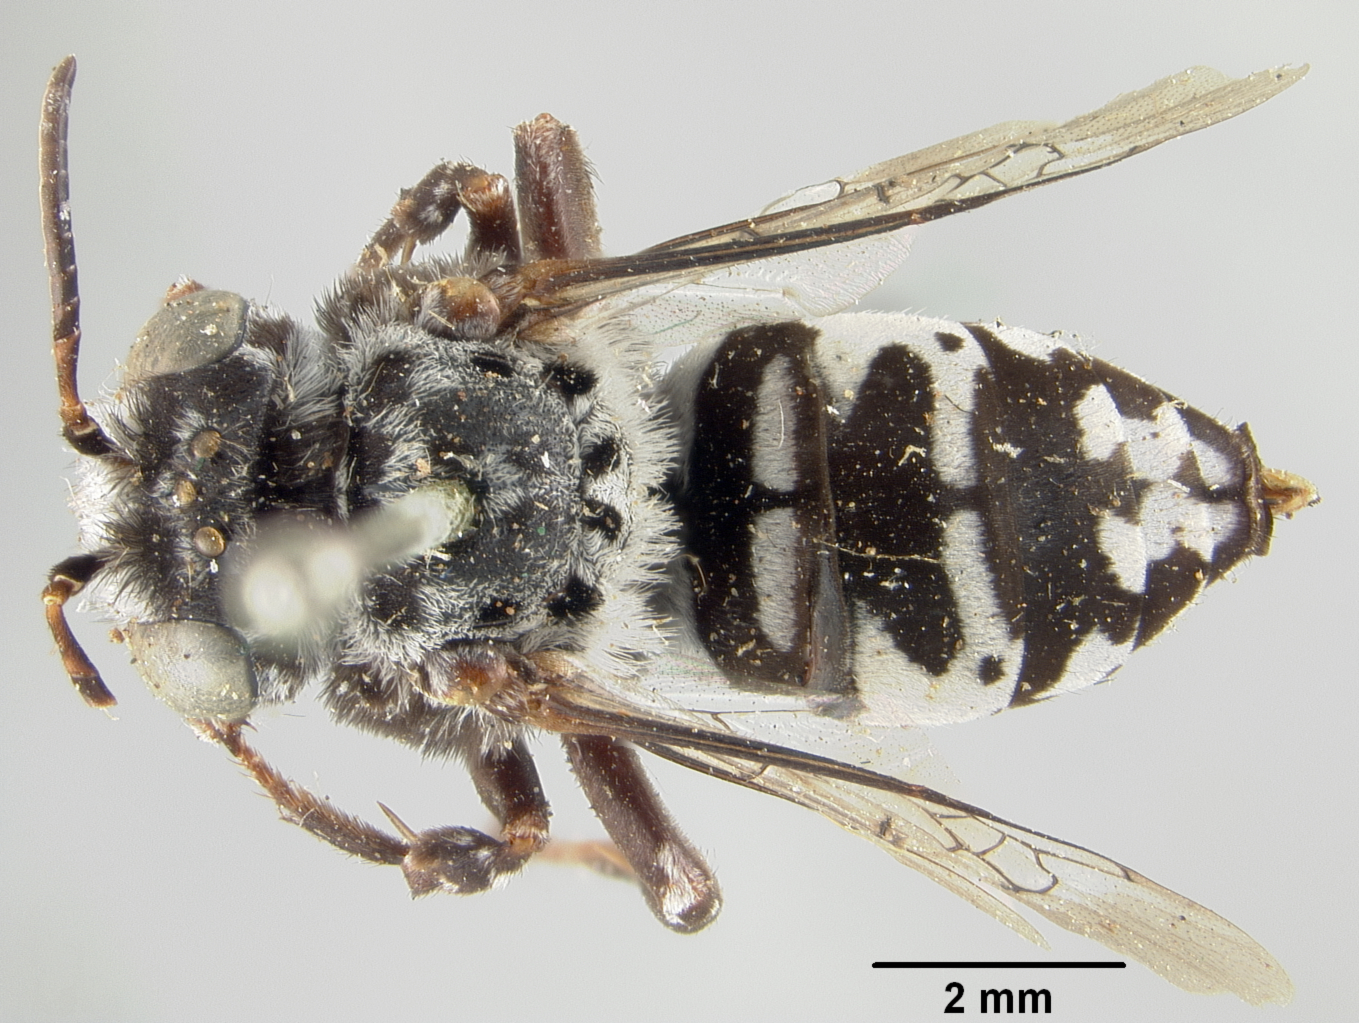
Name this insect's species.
Isepeolus bruneri
